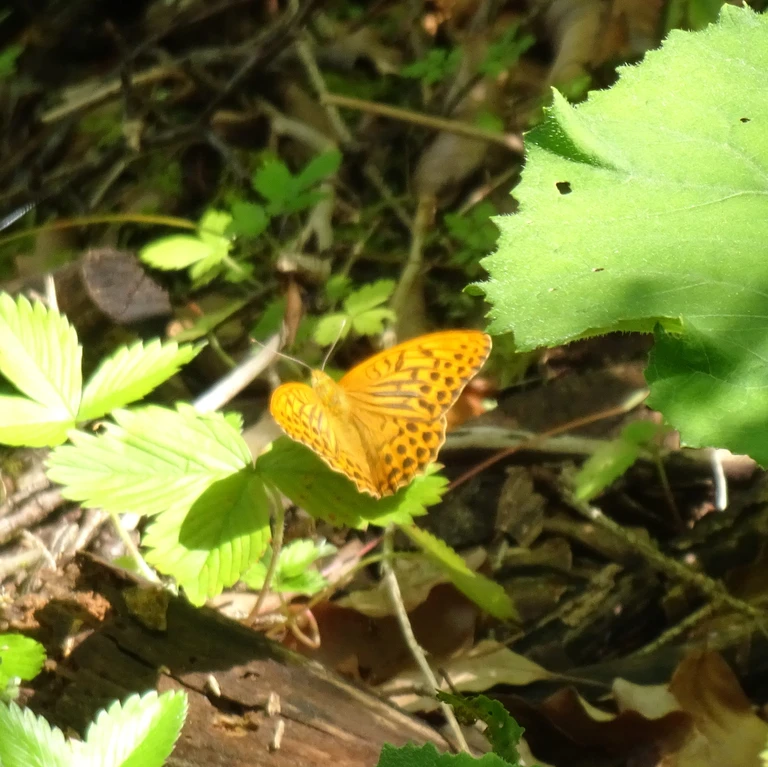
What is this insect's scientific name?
Argynnis paphia
